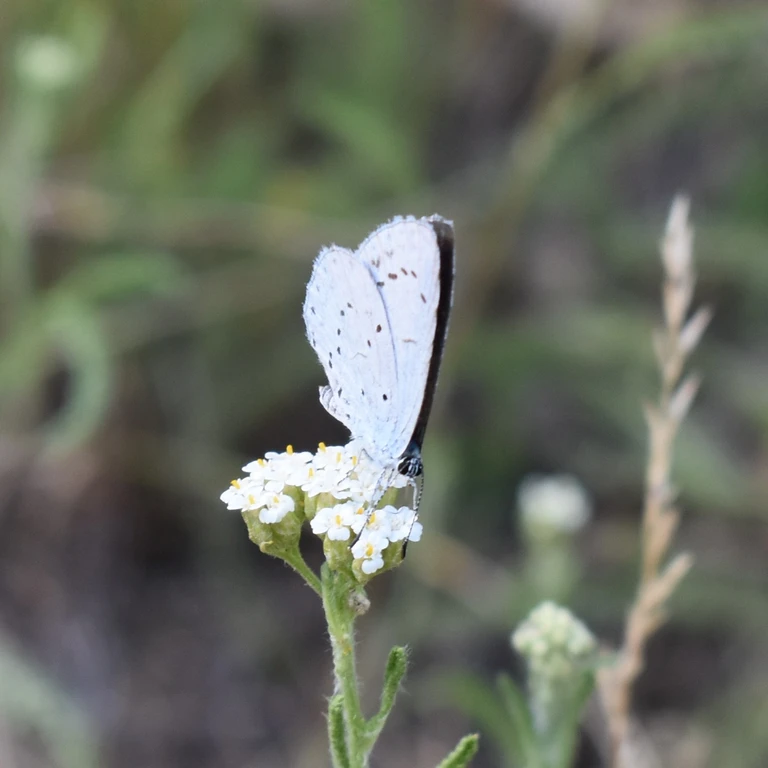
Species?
Celastrina argiolus
